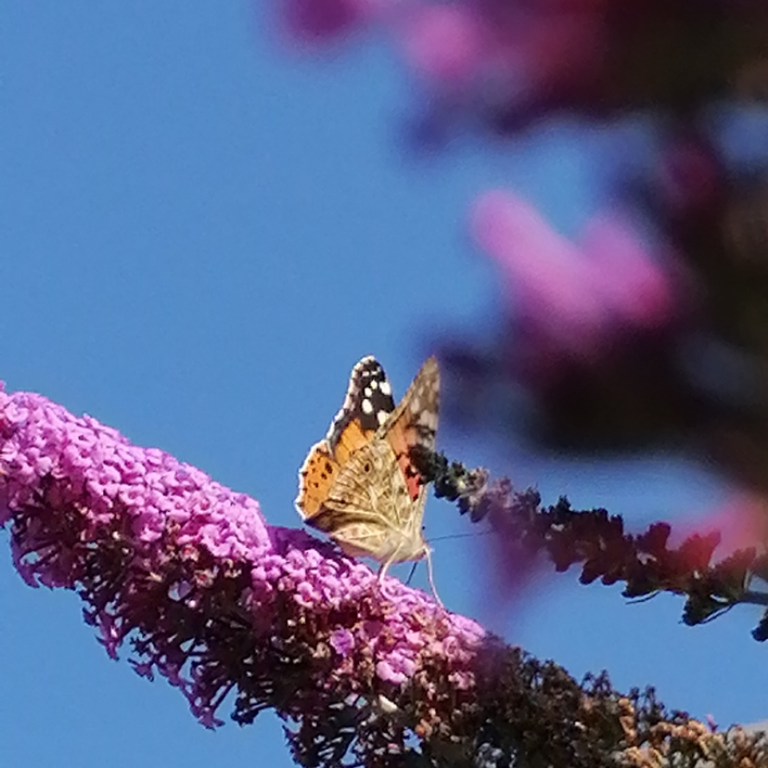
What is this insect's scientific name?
Vanessa cardui
